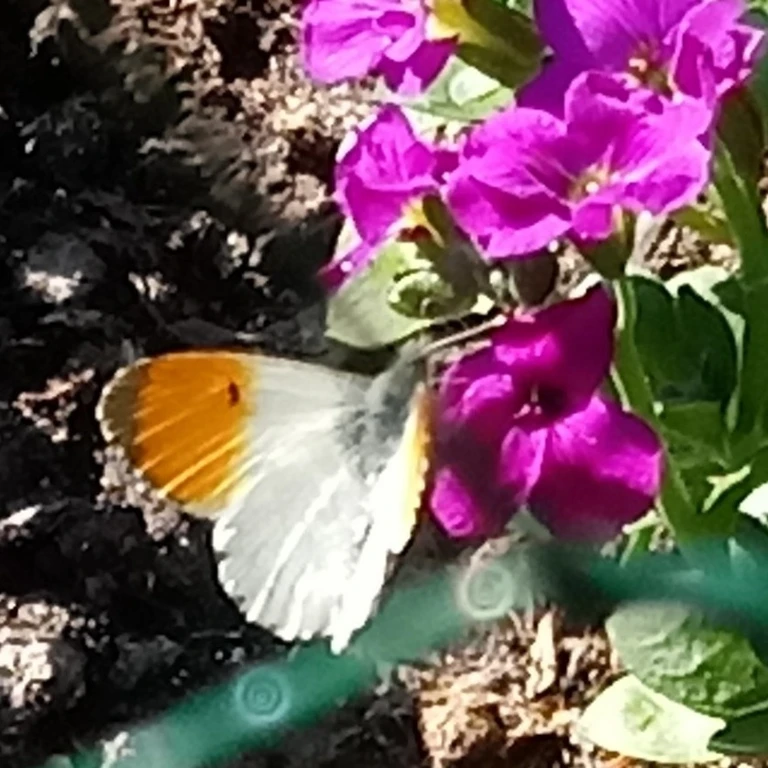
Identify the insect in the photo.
Anthocharis cardamines
